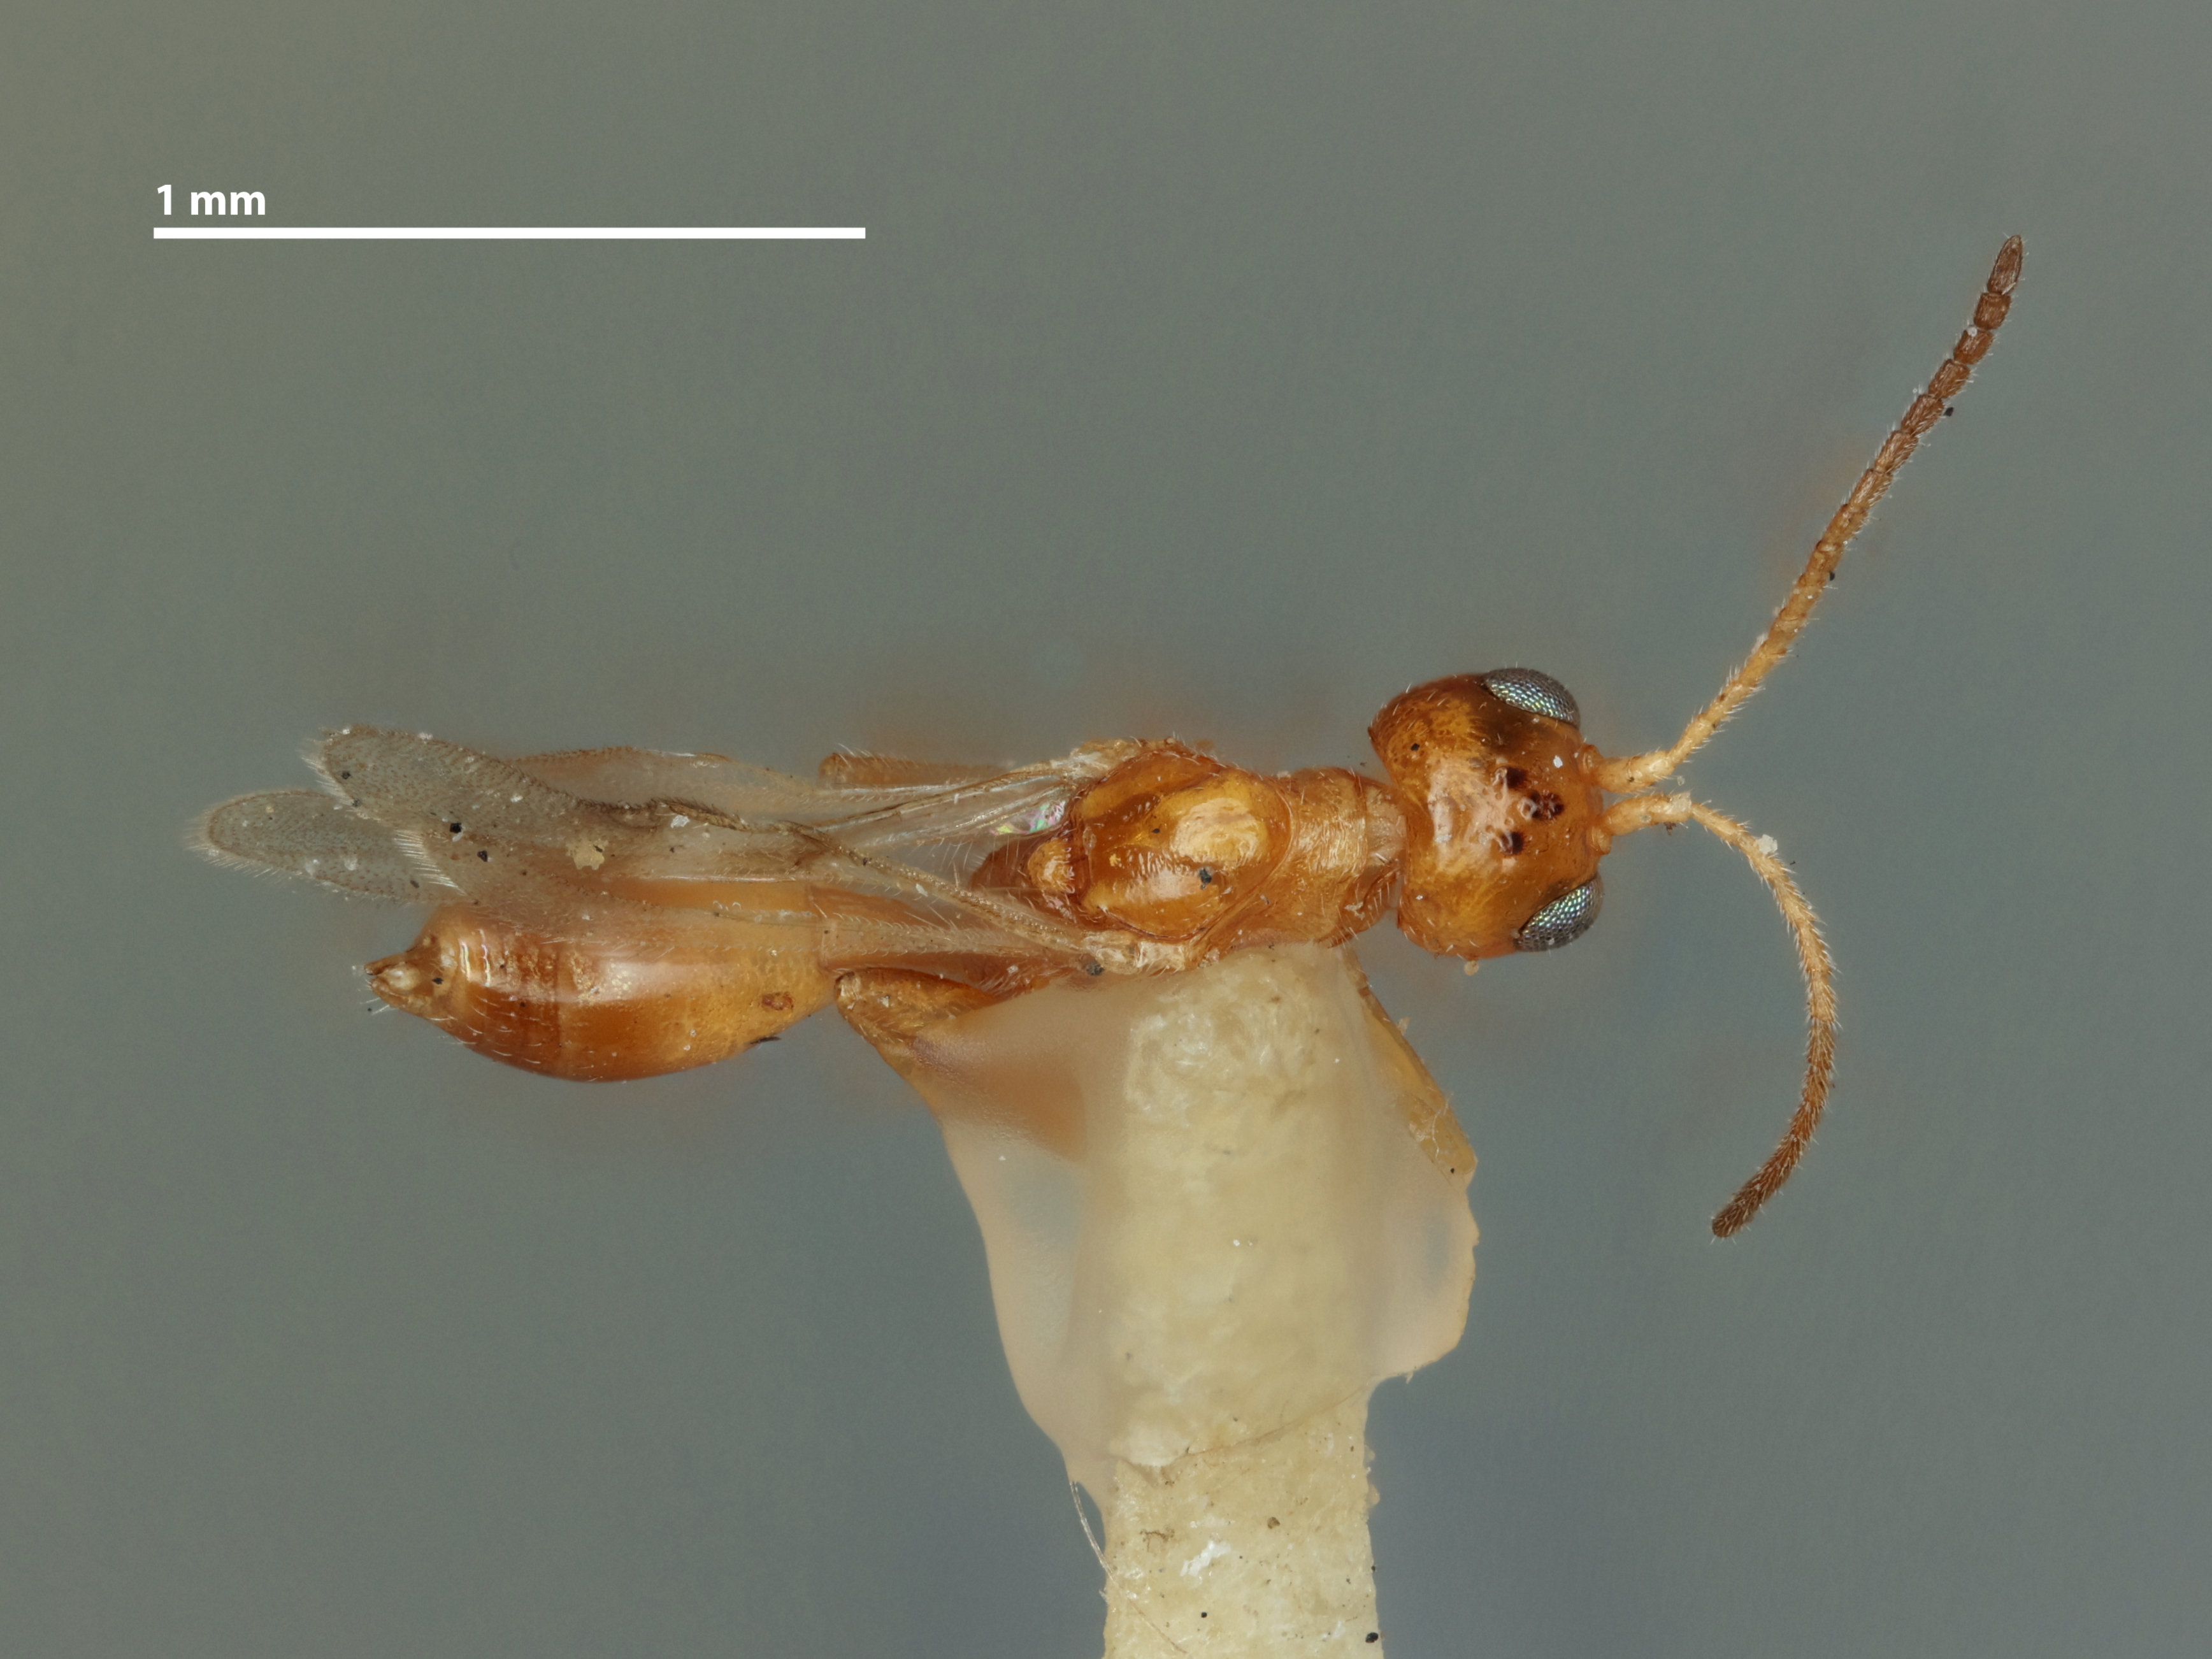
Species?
Euphoriana uniformis
